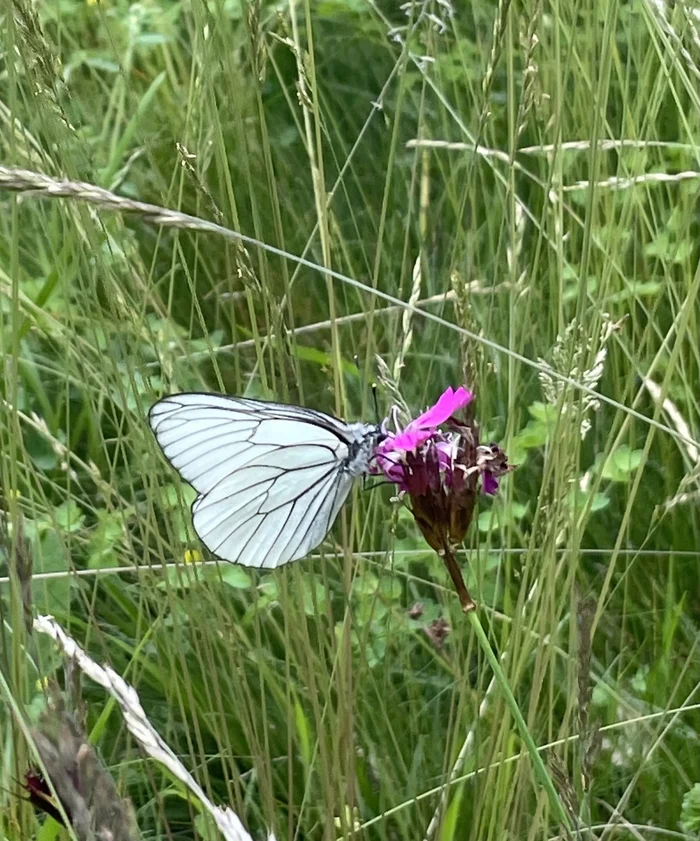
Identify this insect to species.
Aporia crataegi
